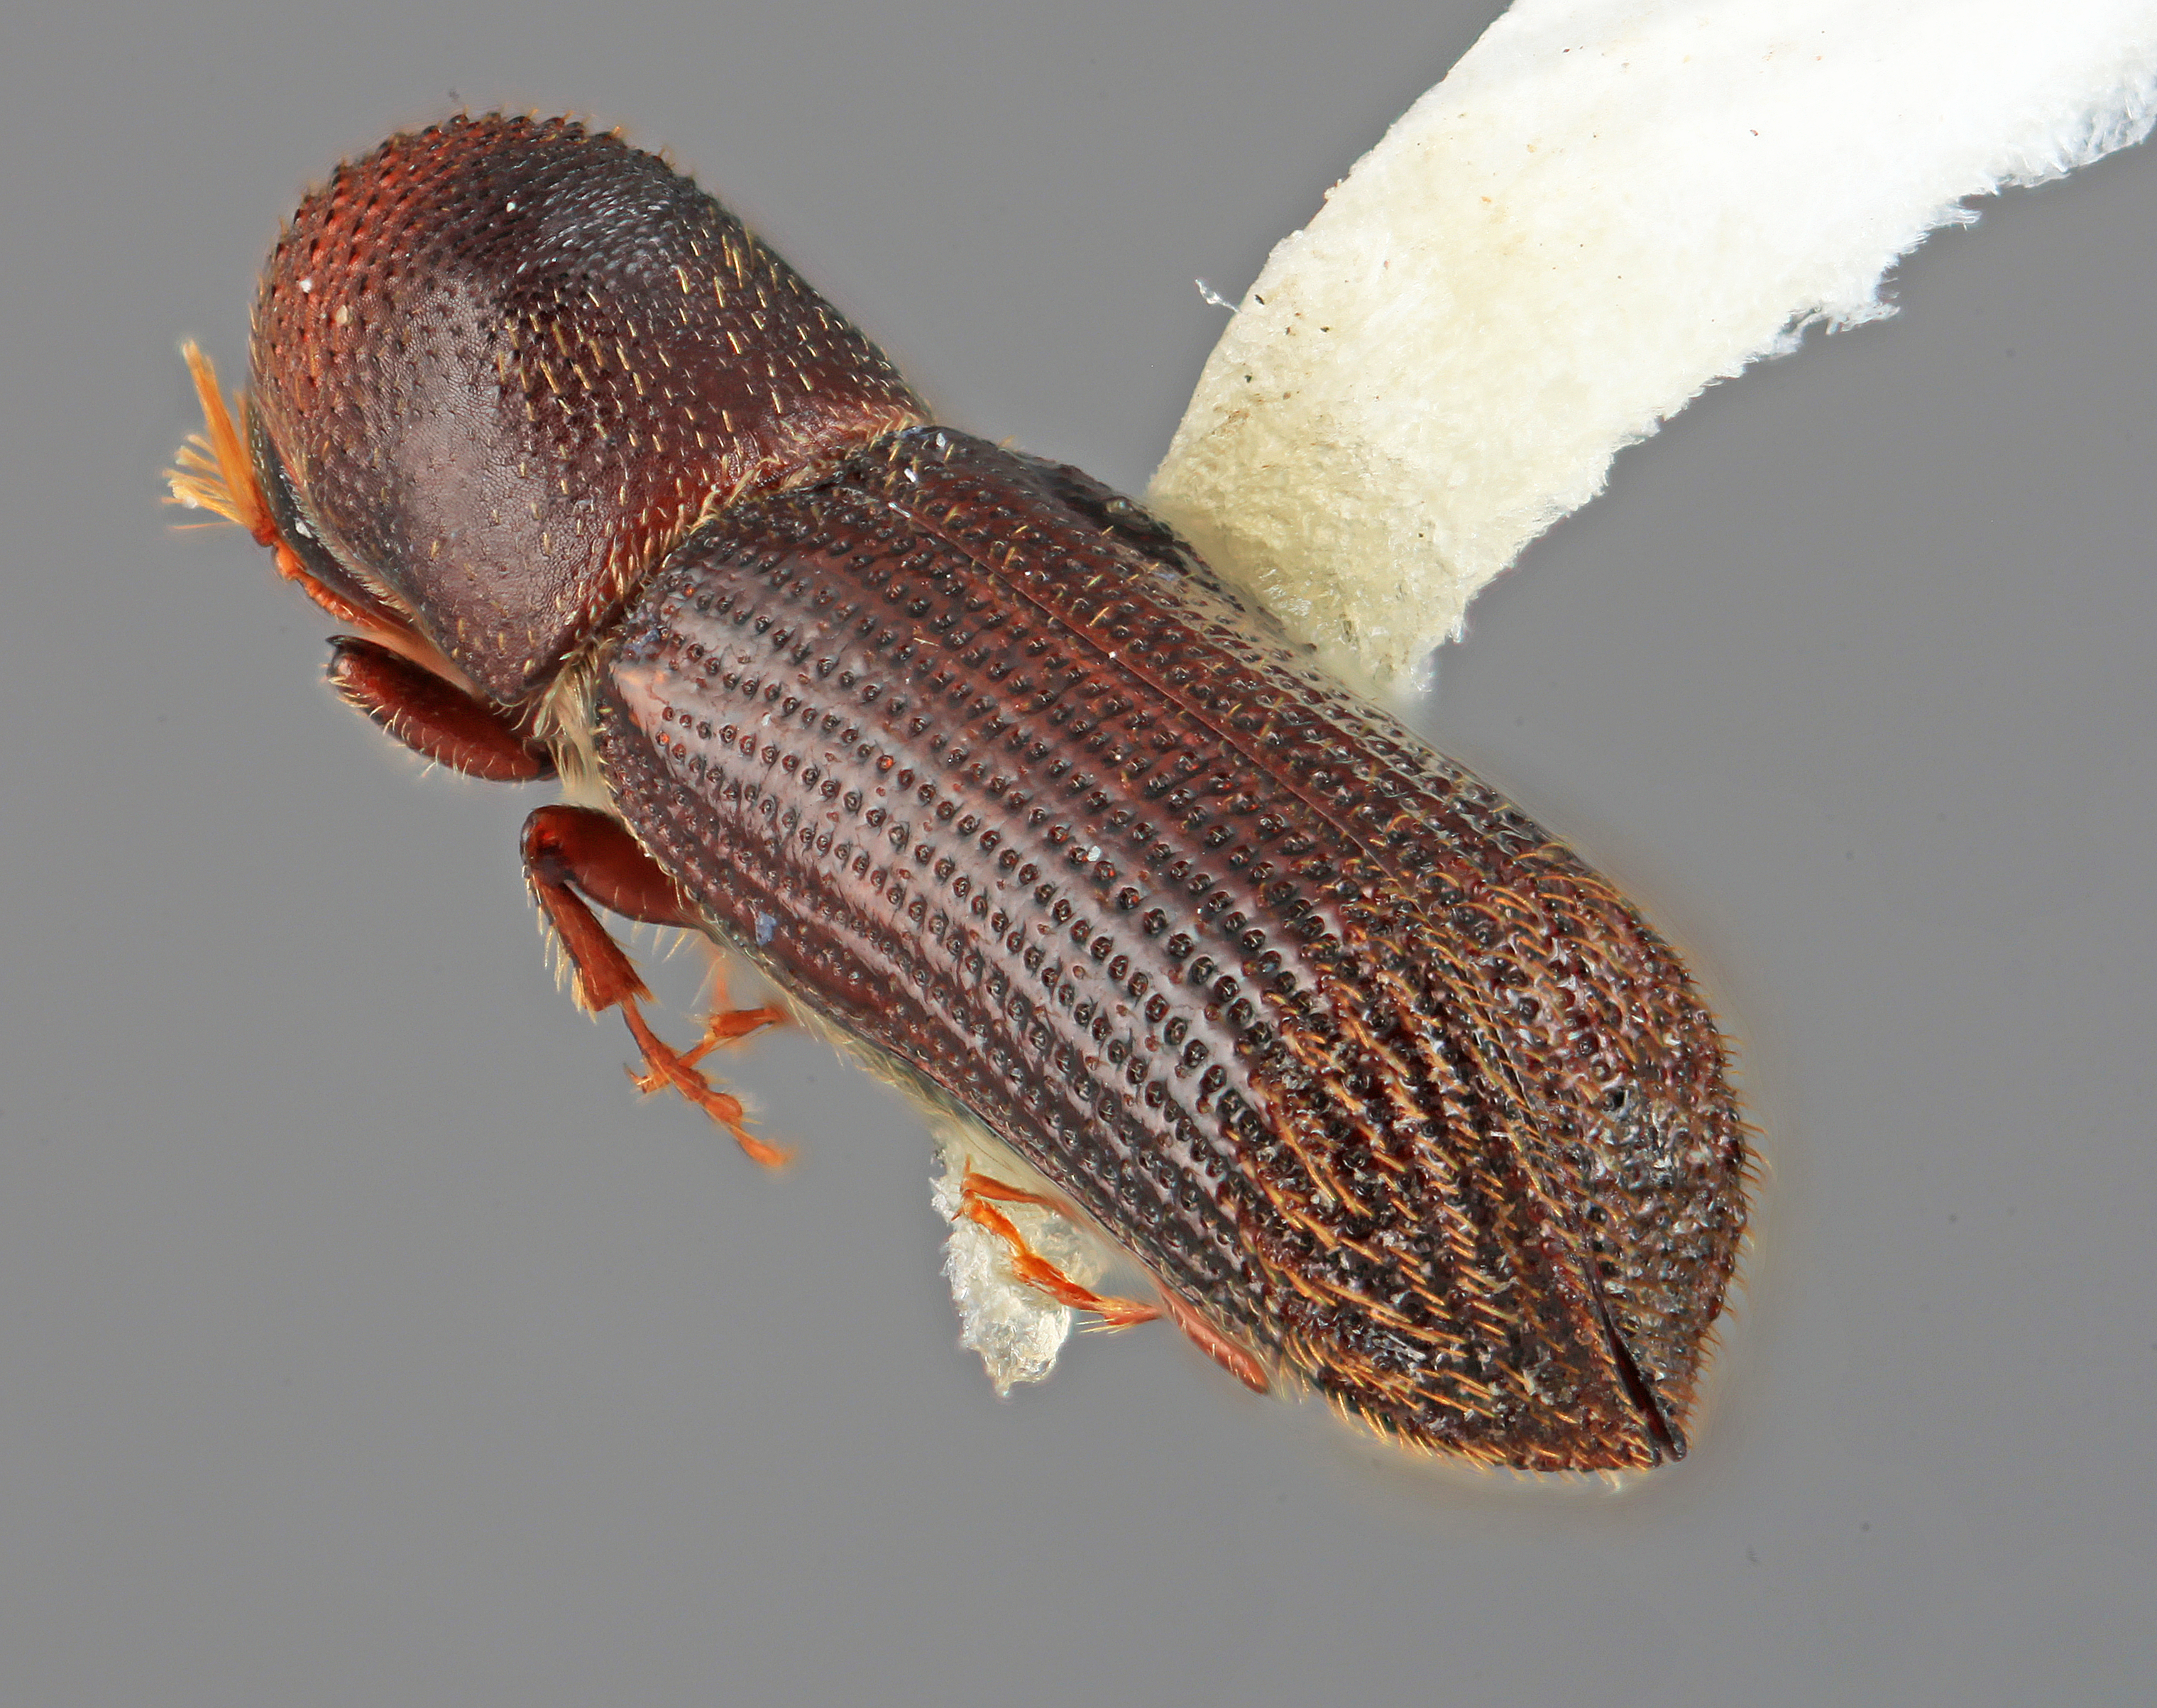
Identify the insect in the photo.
Micracis vitulus
